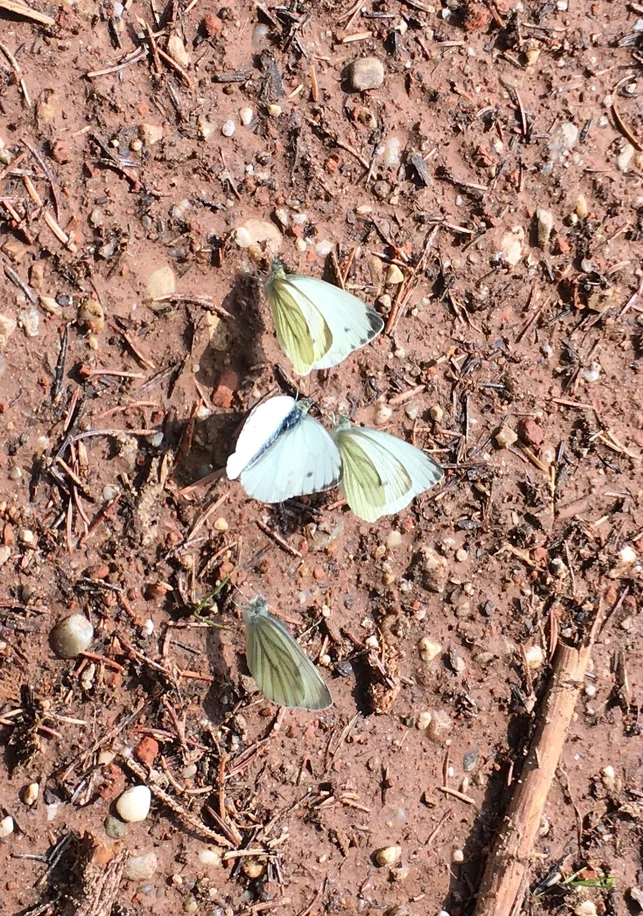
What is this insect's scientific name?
Pieris napi
